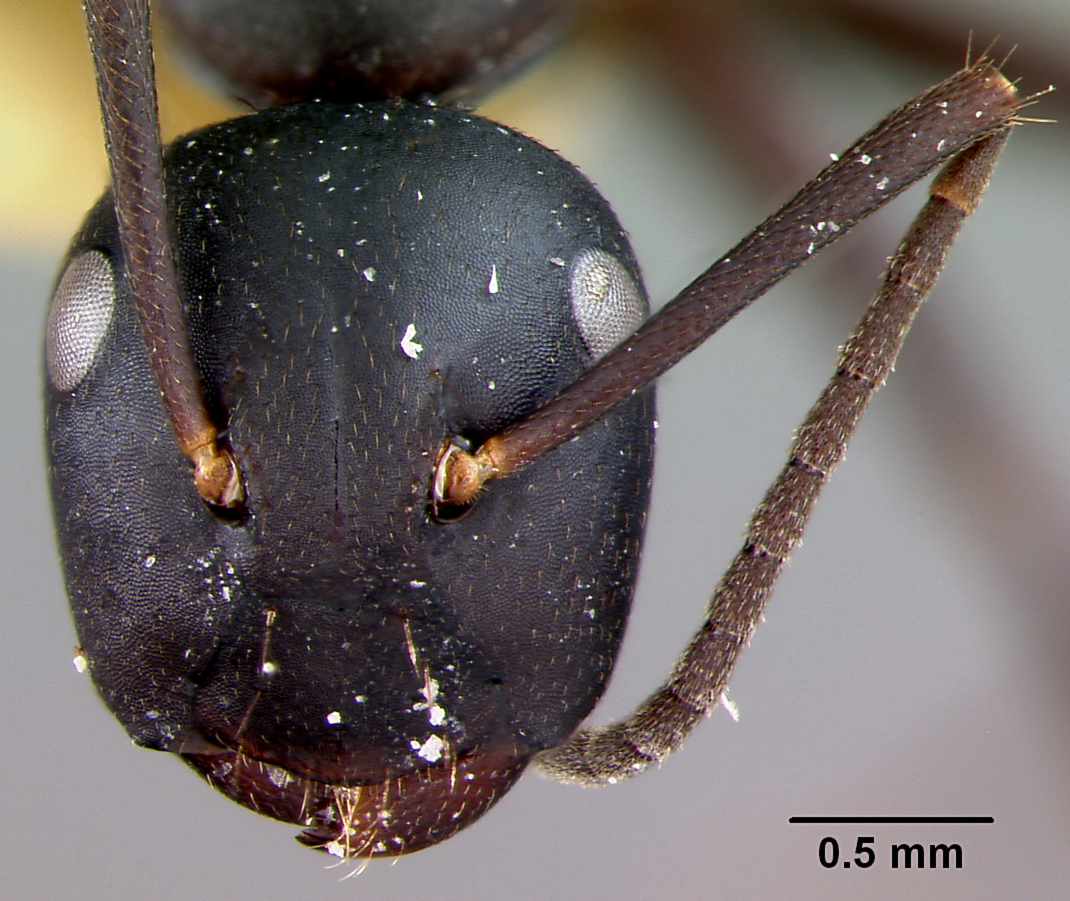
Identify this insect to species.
Camponotus cristatus
